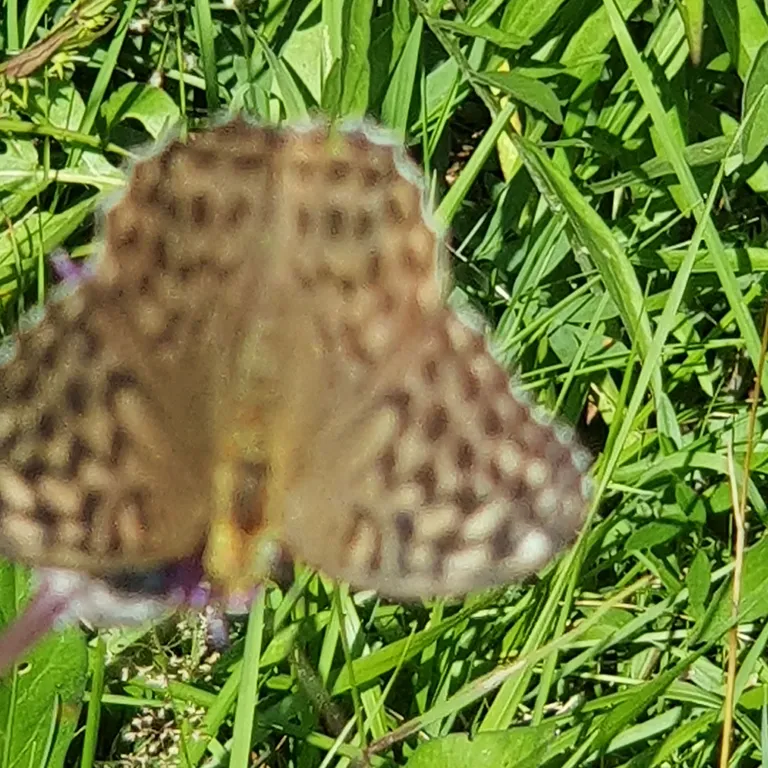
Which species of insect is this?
Argynnis paphia
